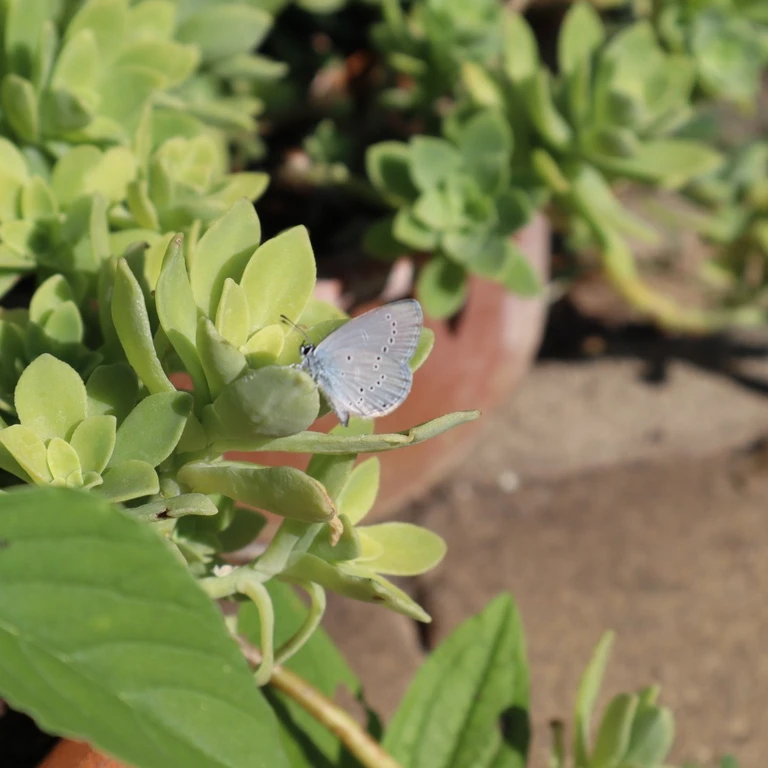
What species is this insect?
Cupido minimus
